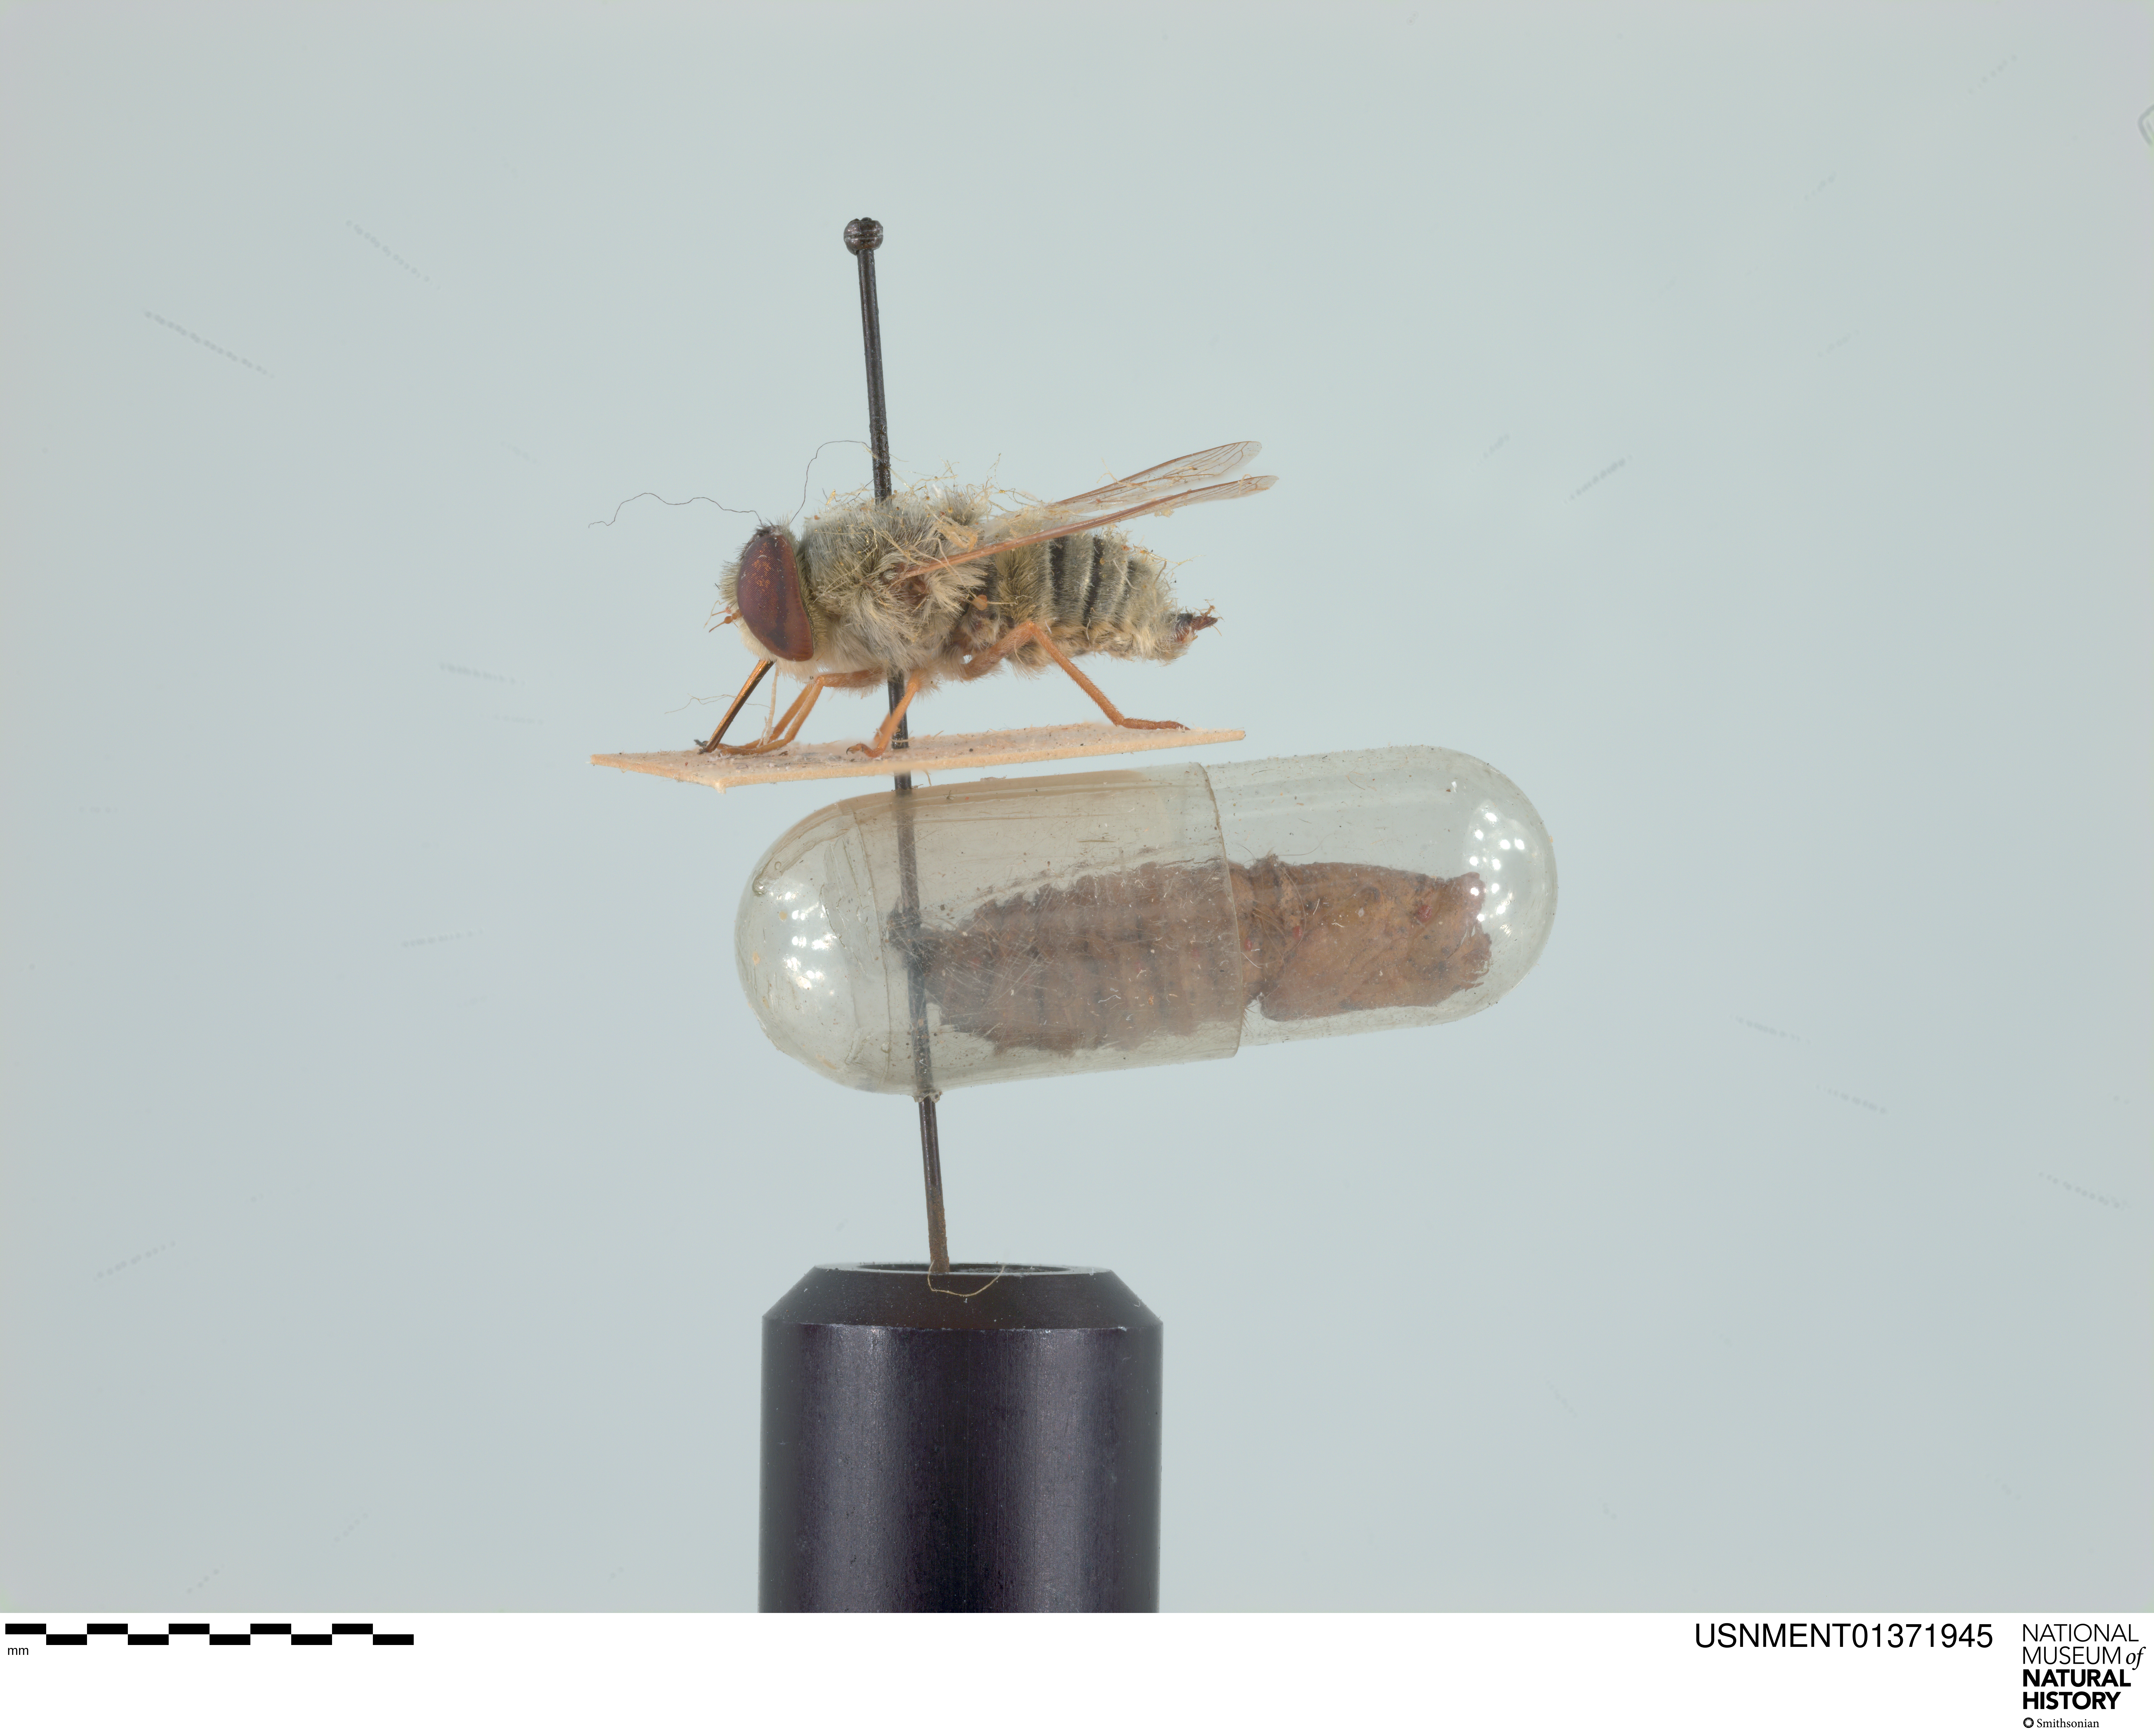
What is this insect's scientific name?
Neorhynchocephalus sackenii
